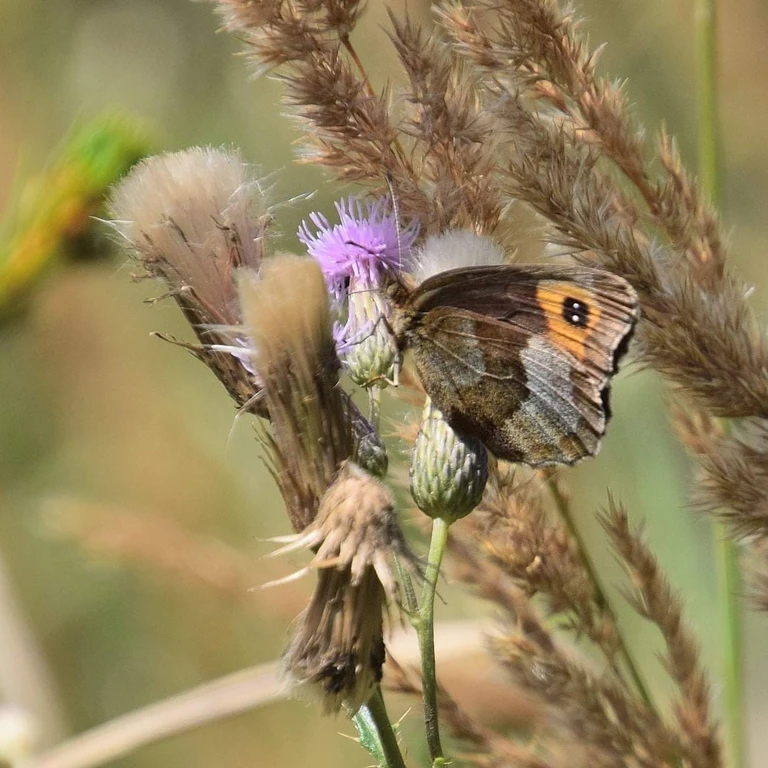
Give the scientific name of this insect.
Erebia aethiops
